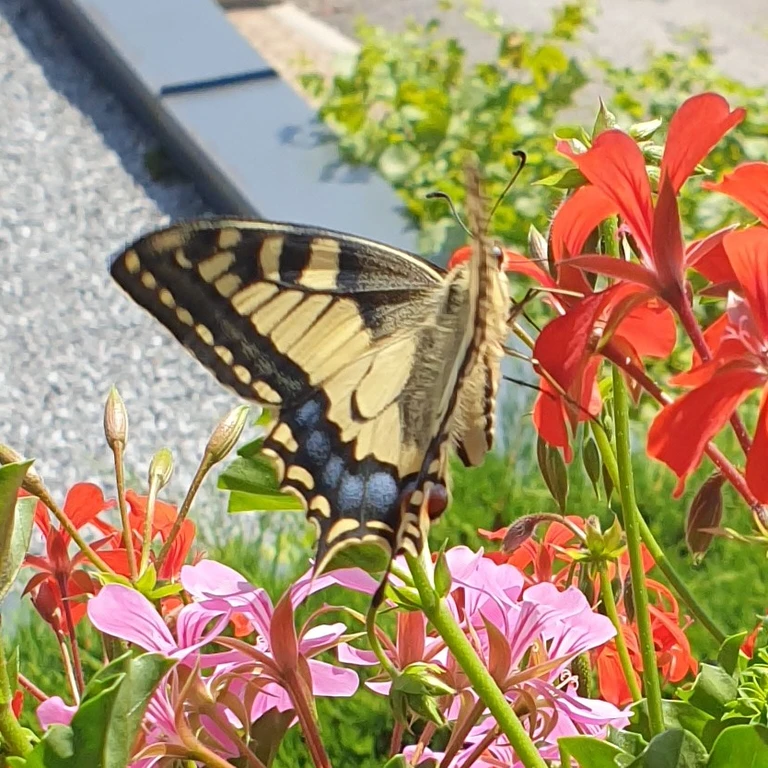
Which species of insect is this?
Papilio machaon
